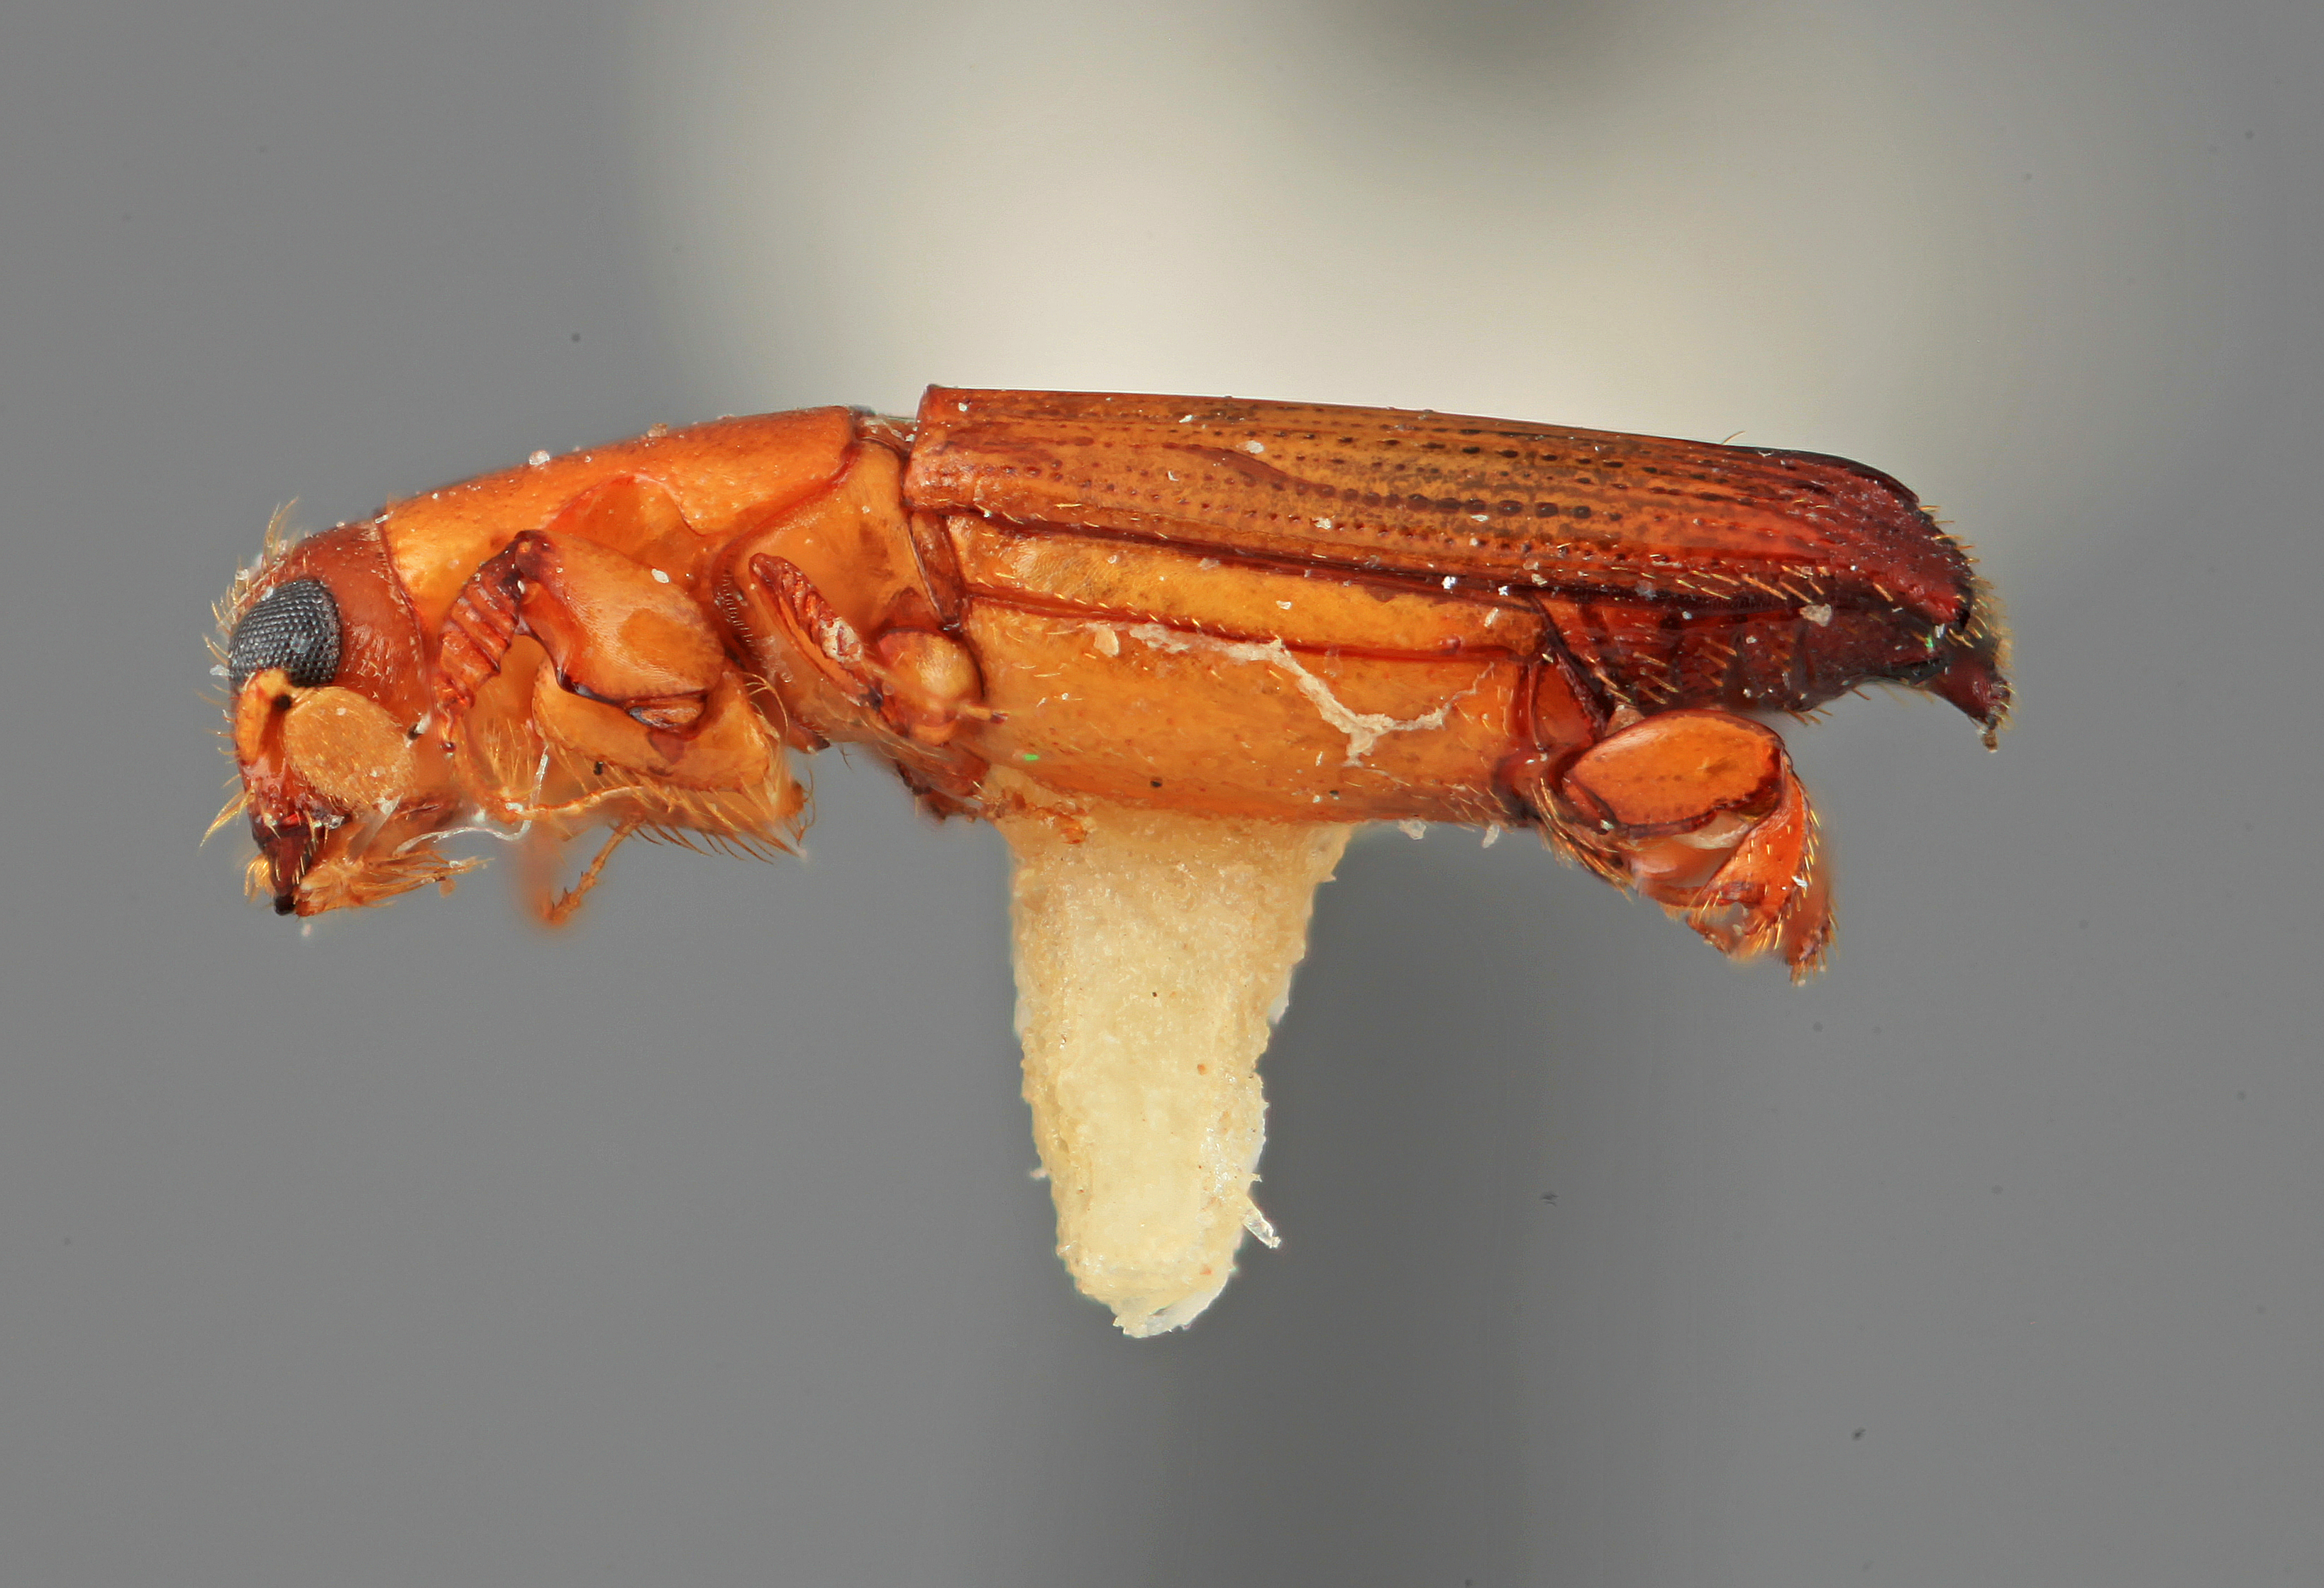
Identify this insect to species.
Platypus annexus
